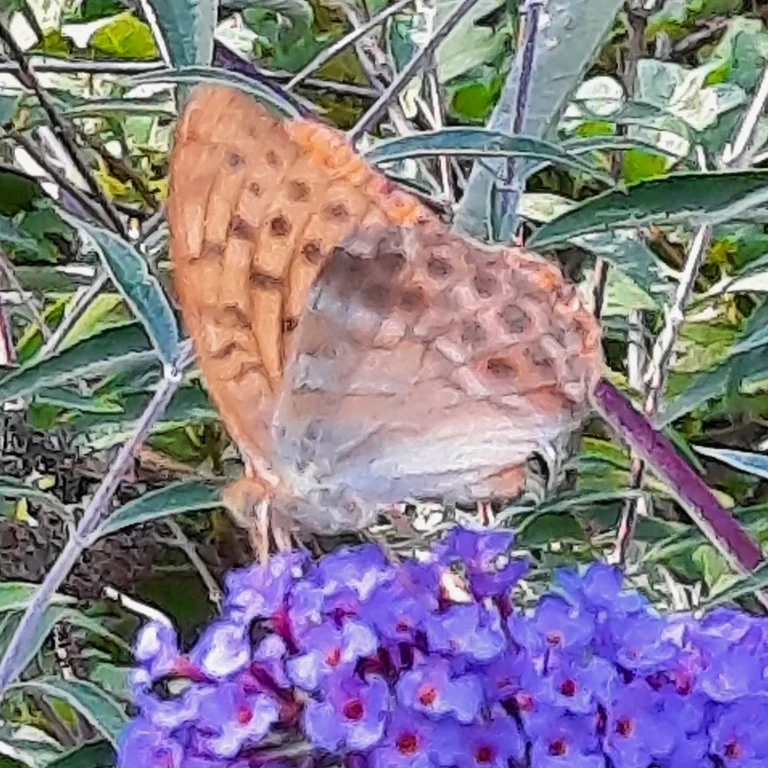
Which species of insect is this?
Argynnis paphia
